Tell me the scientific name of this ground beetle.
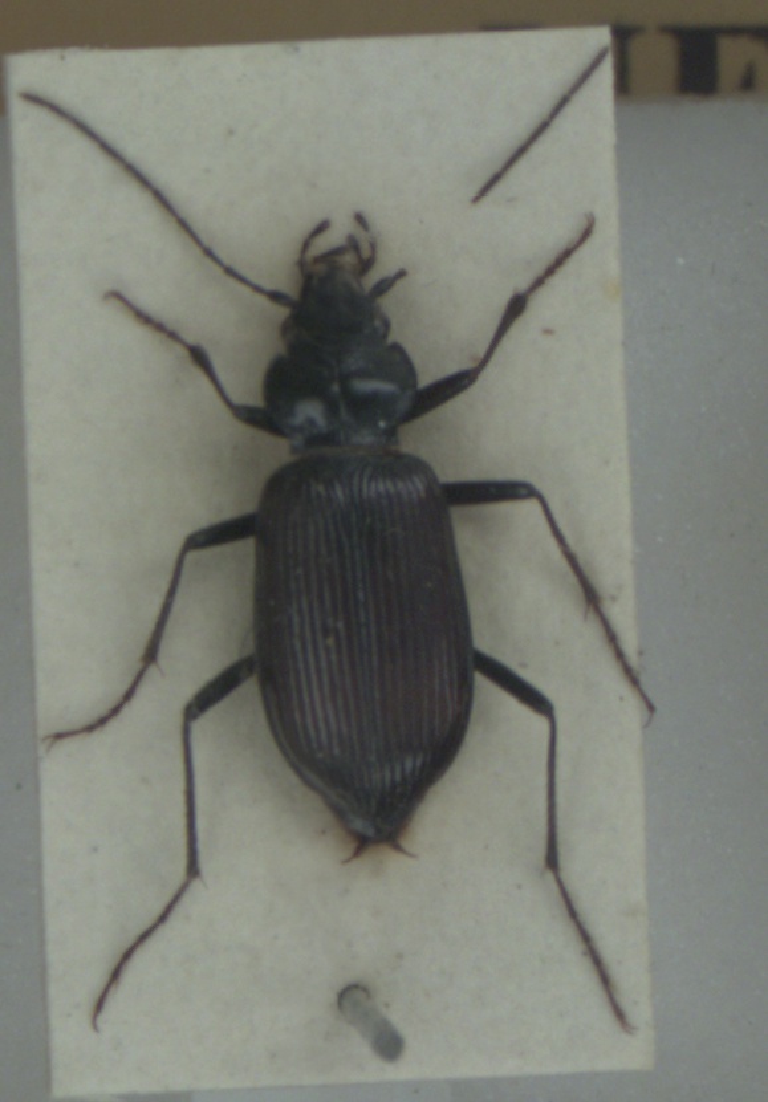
Nebria rufescens
